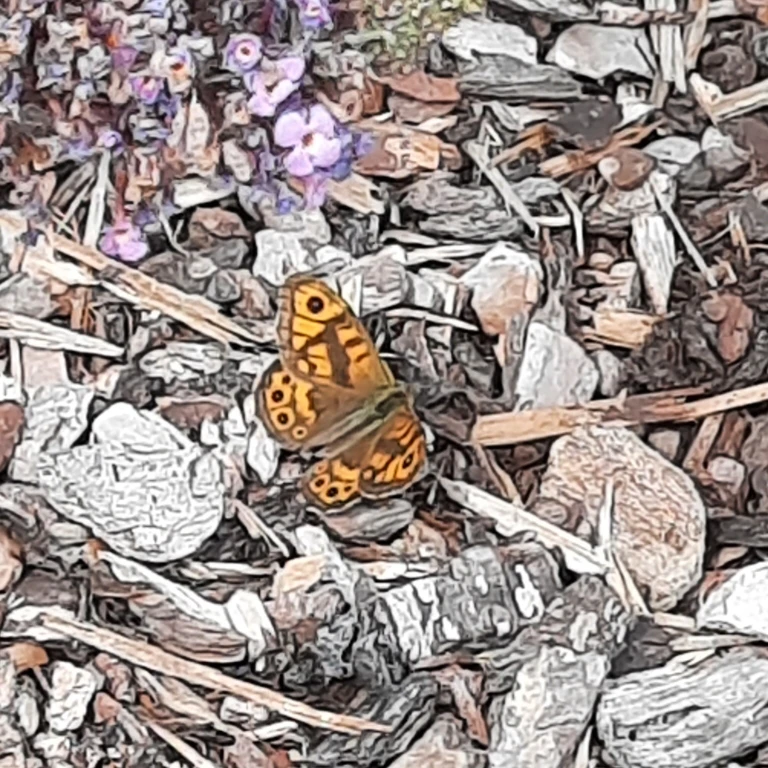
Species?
Lasiommata megera (also Pararge megera)
